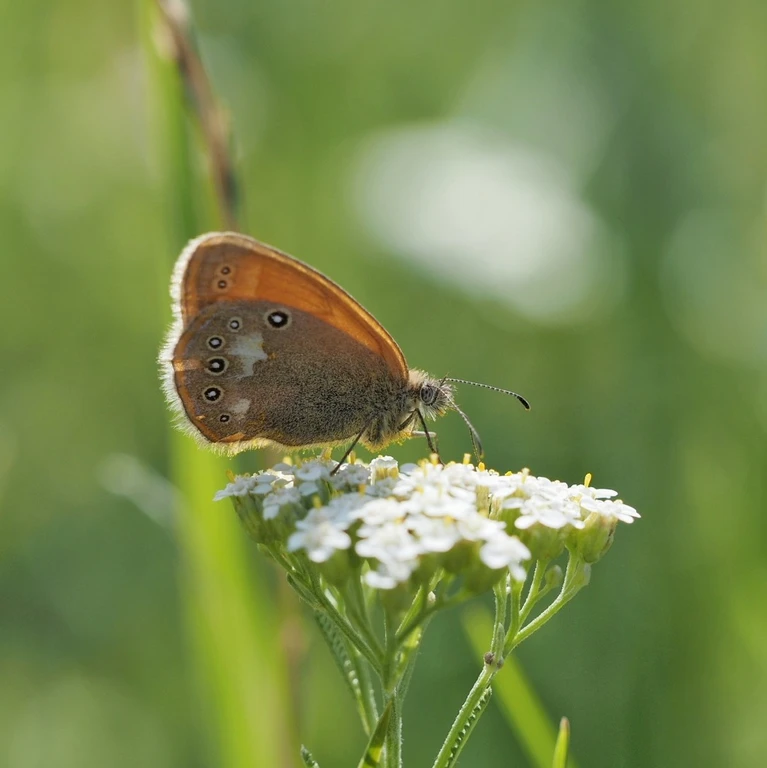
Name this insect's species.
Coenonympha glycerion (also Coenonympha iphis)
